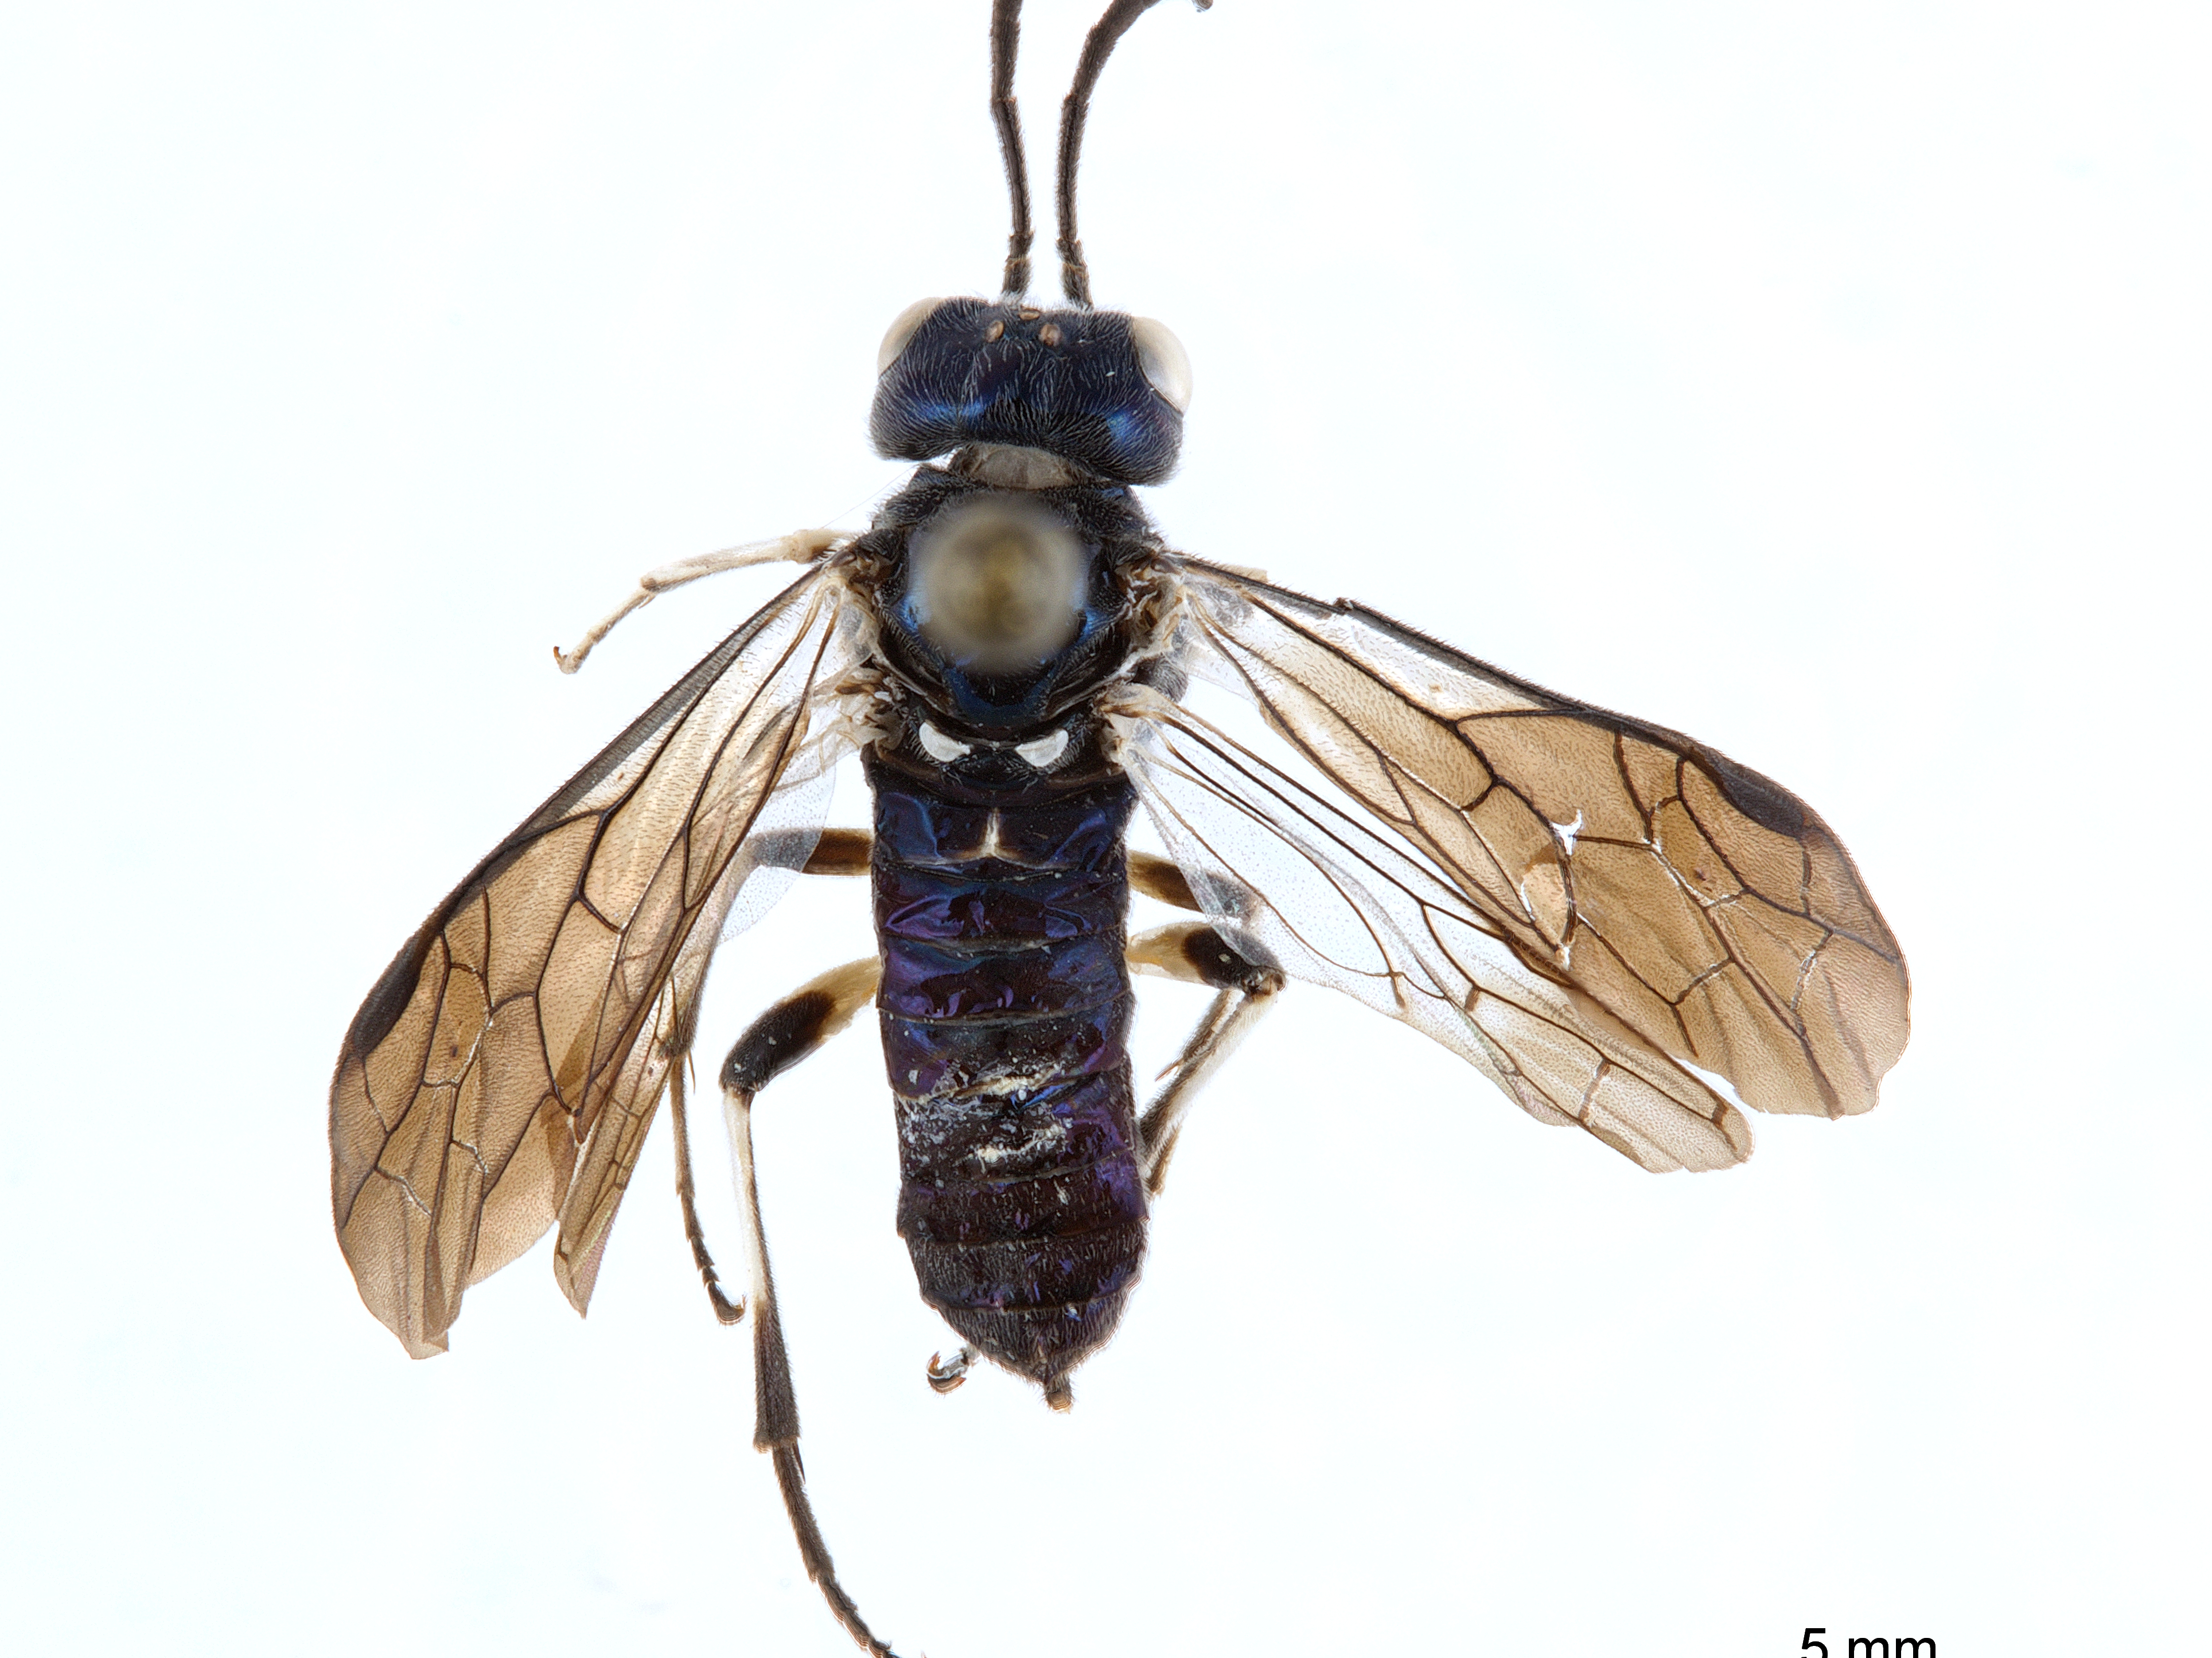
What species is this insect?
Allantidea bengalensis
